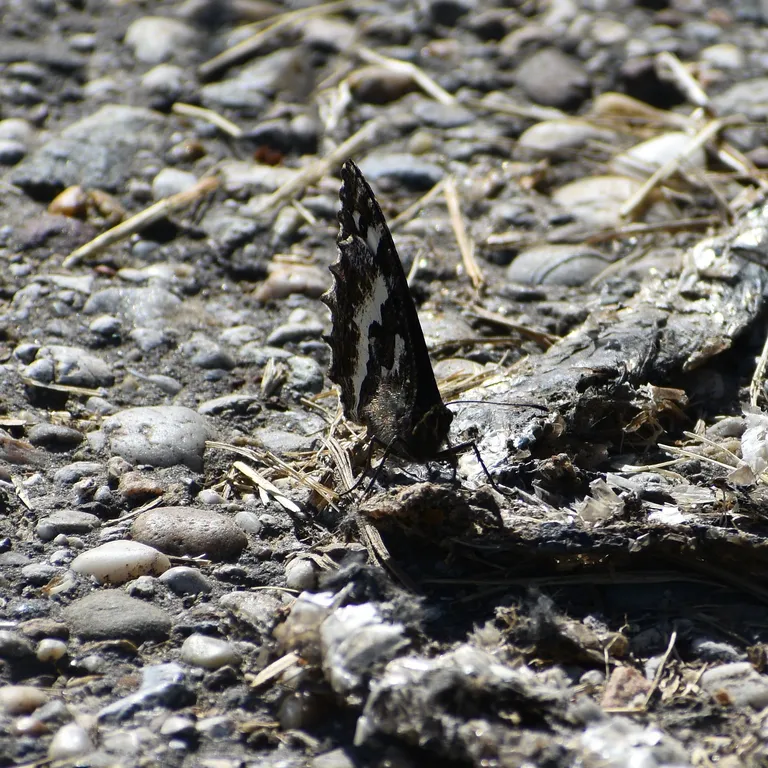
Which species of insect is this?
Brintesia circe
